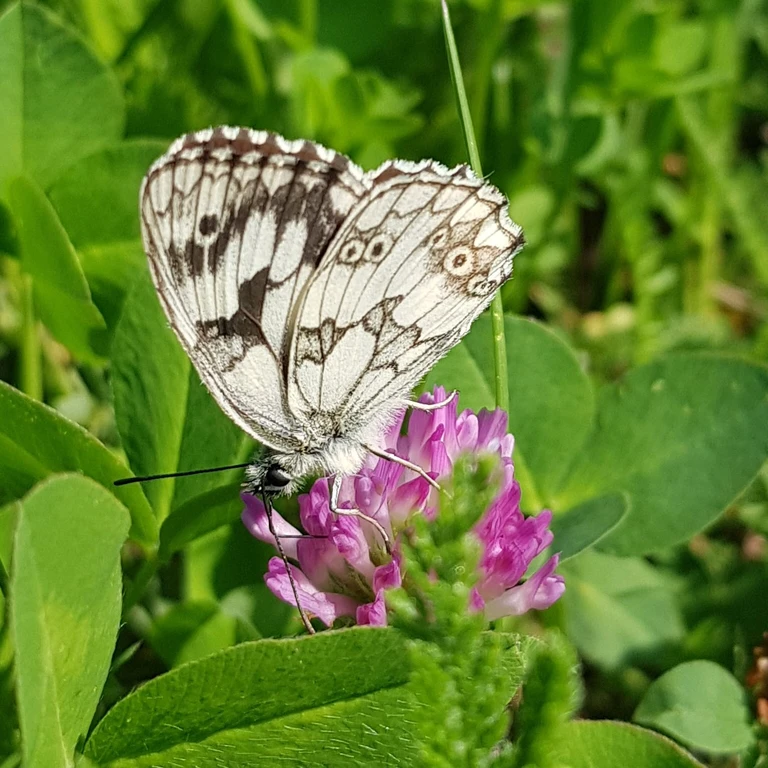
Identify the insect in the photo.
Melanargia galathea
